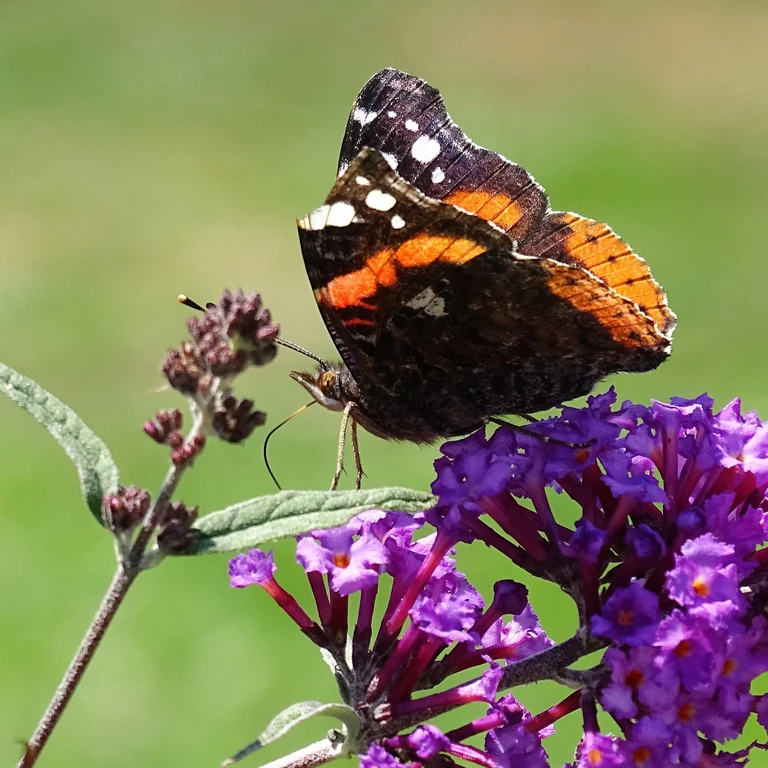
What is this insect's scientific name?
Vanessa atalanta
